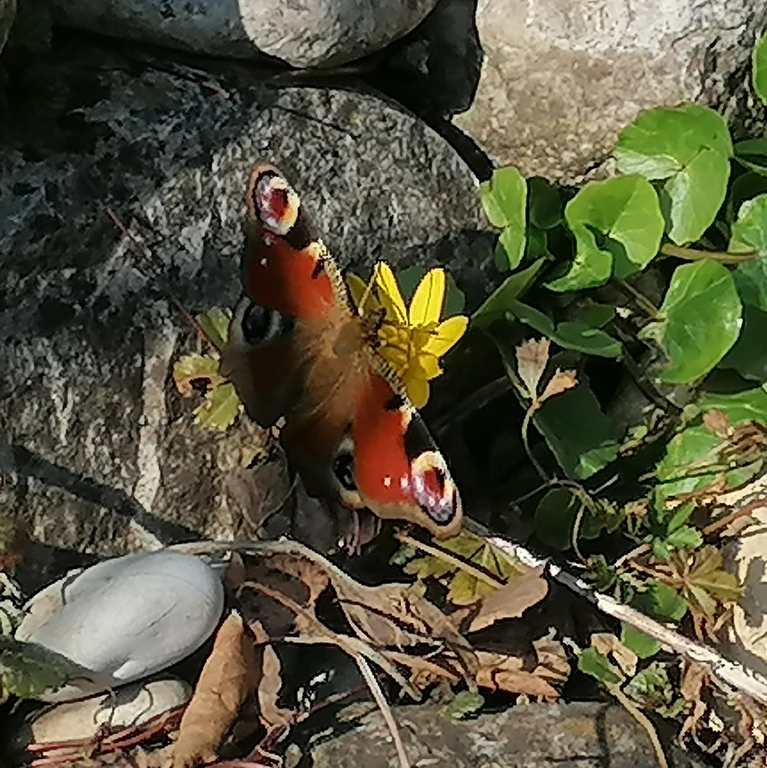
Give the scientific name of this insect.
Aglais io
